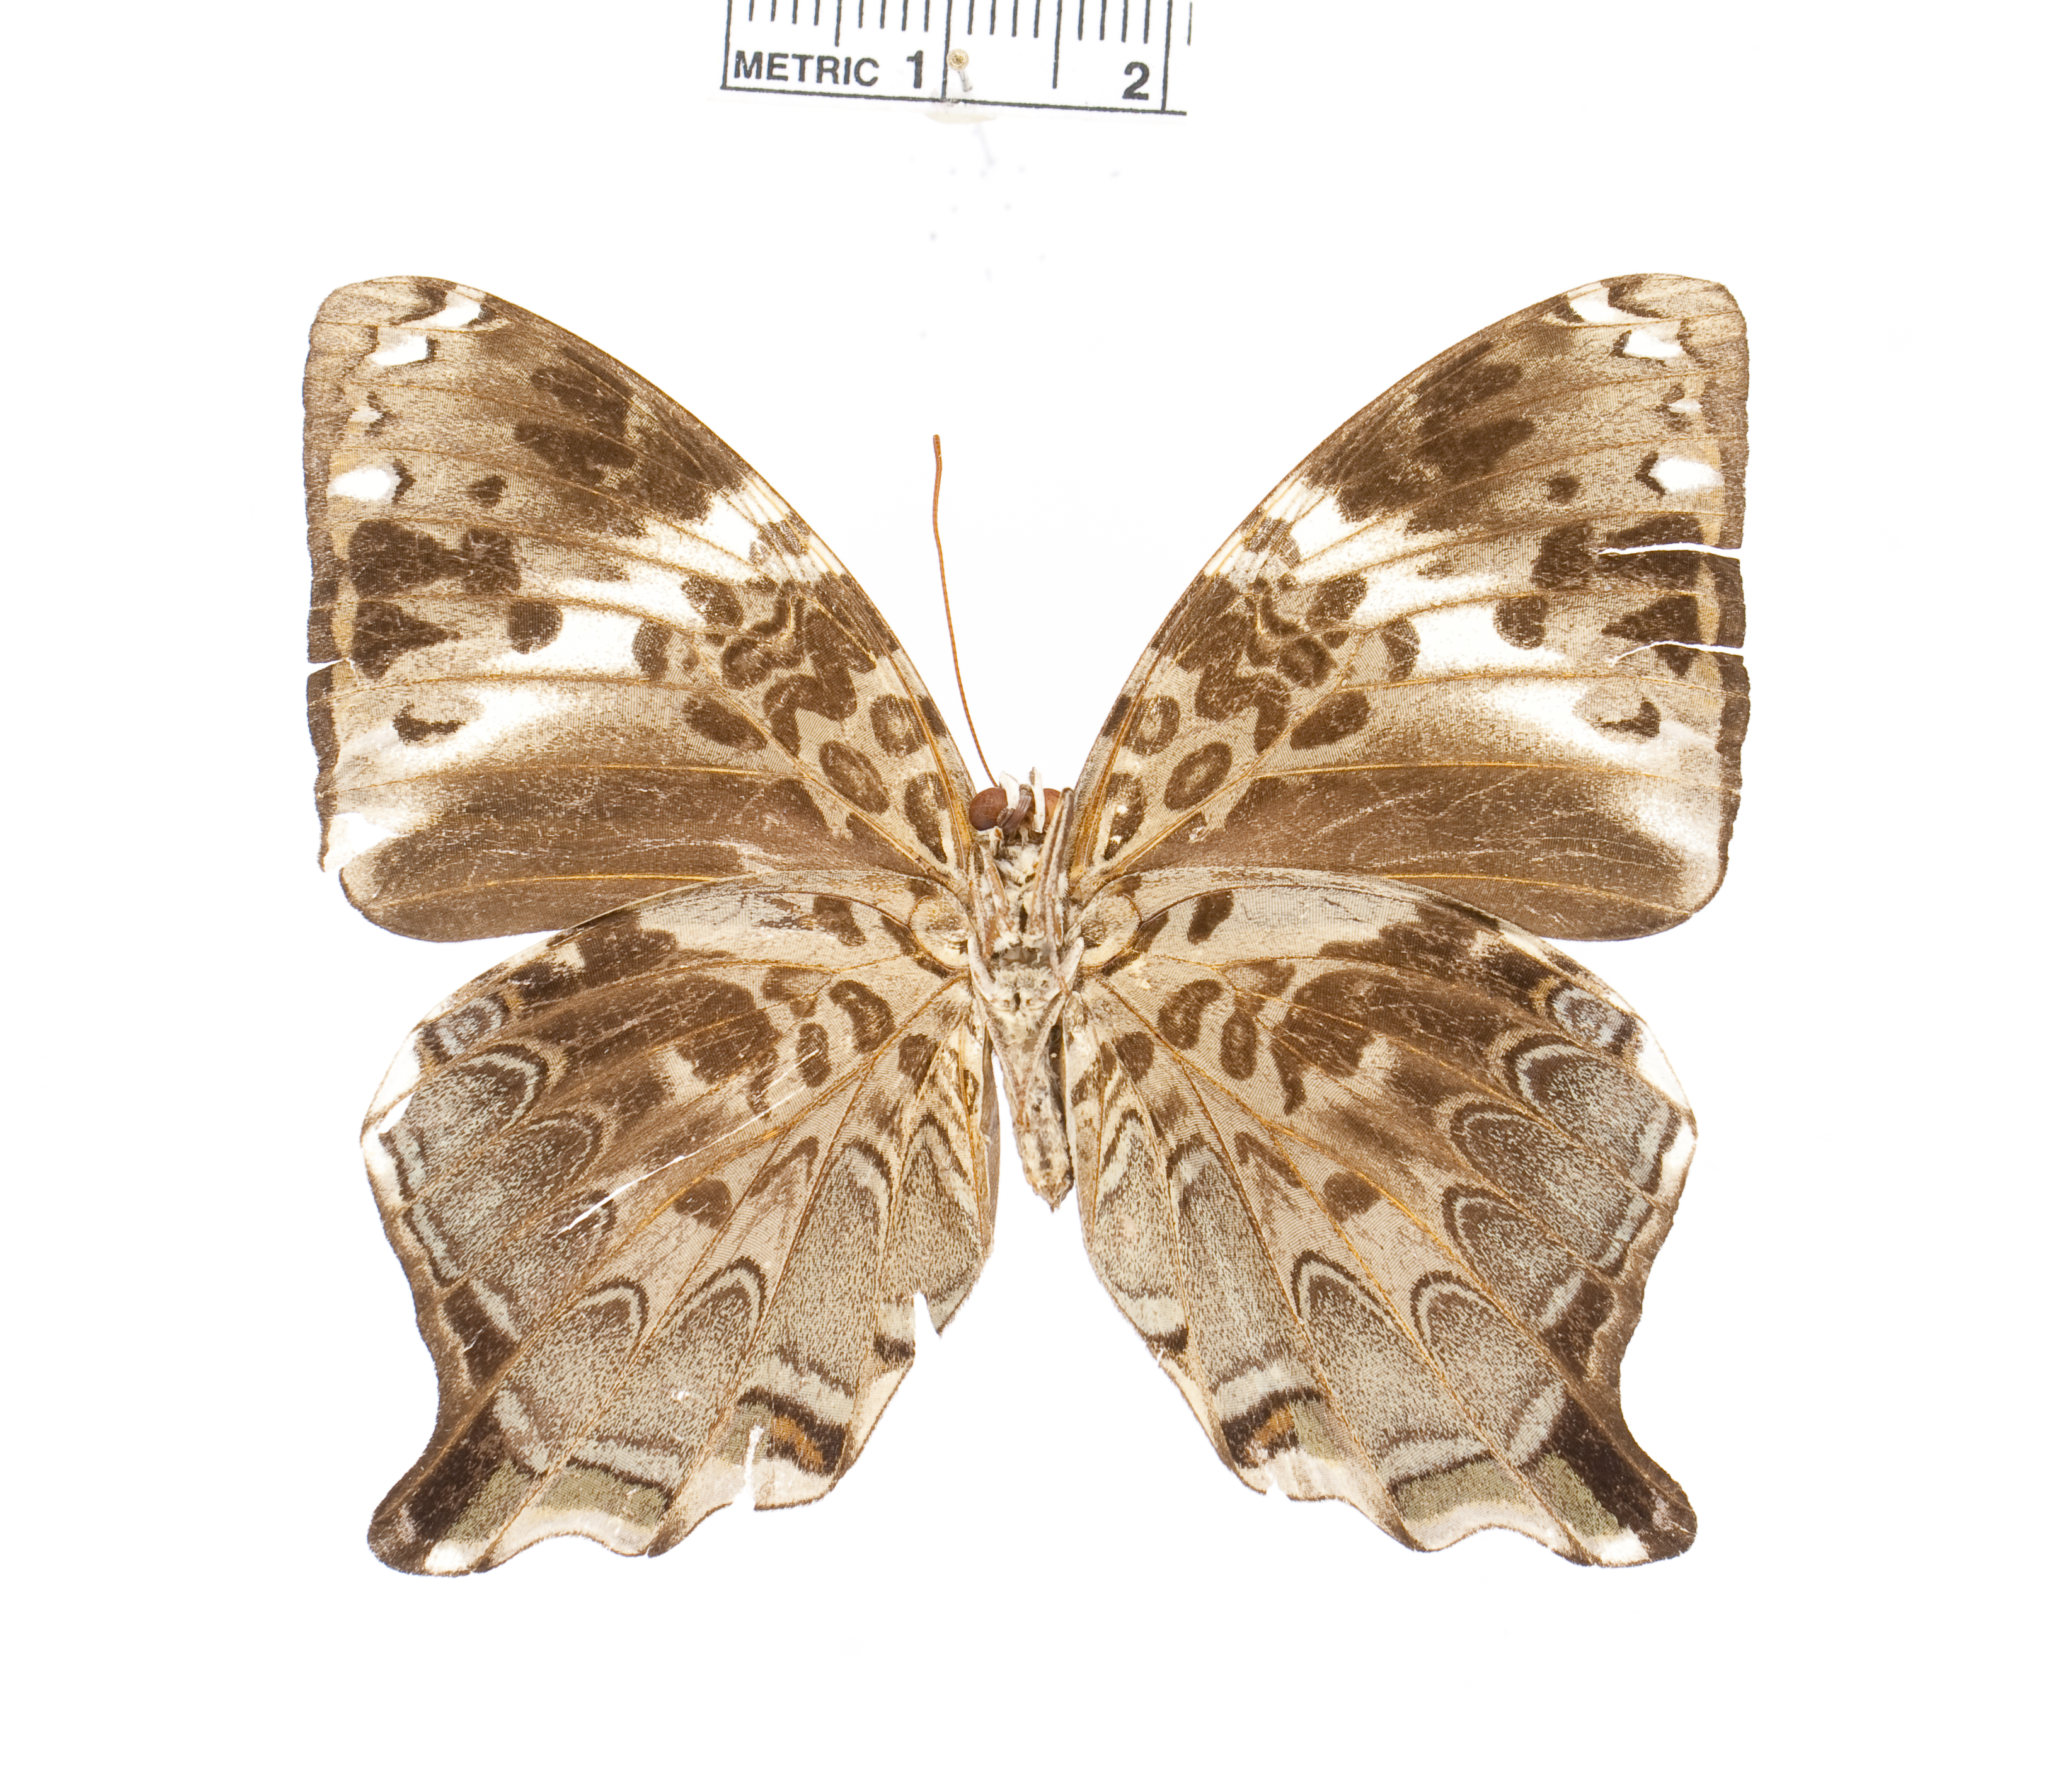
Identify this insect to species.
Prothoe franck
